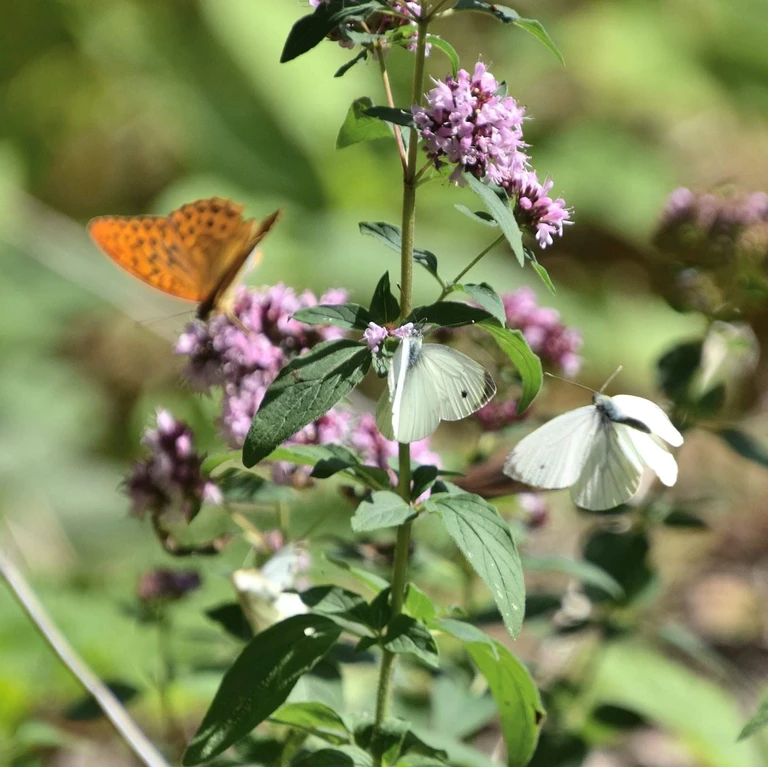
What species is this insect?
Argynnis paphia
